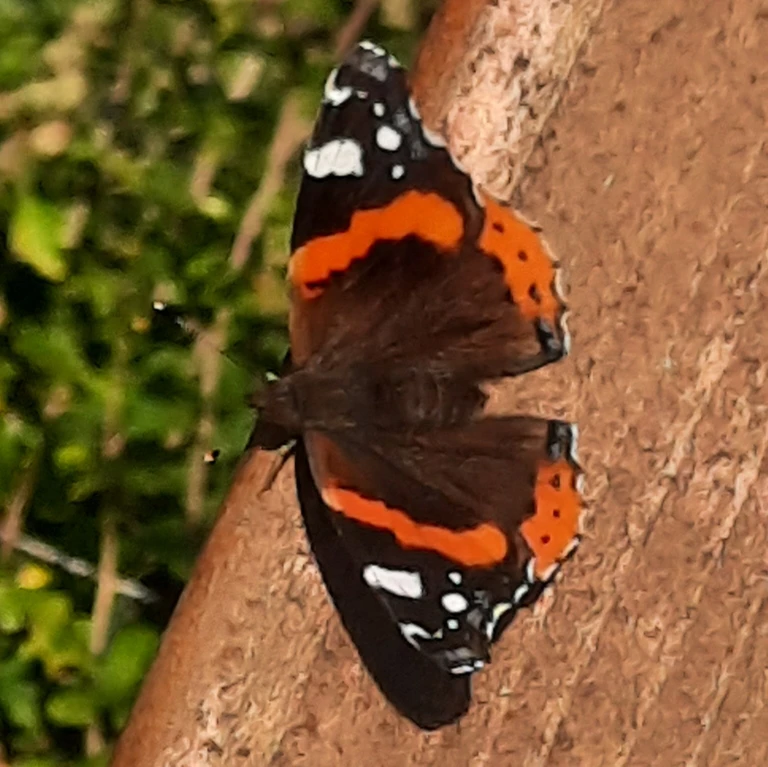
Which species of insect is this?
Vanessa atalanta
